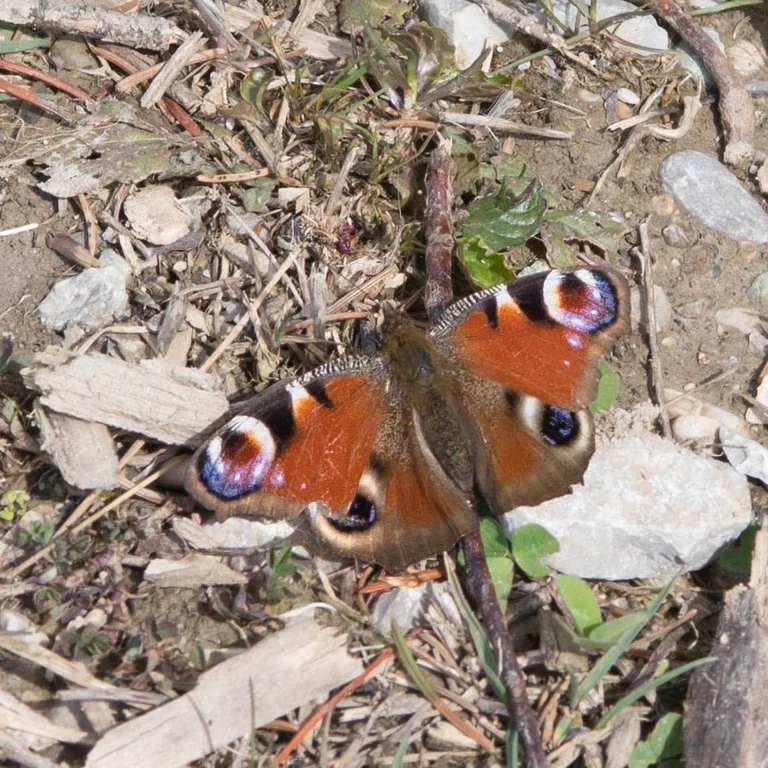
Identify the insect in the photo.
Aglais io
